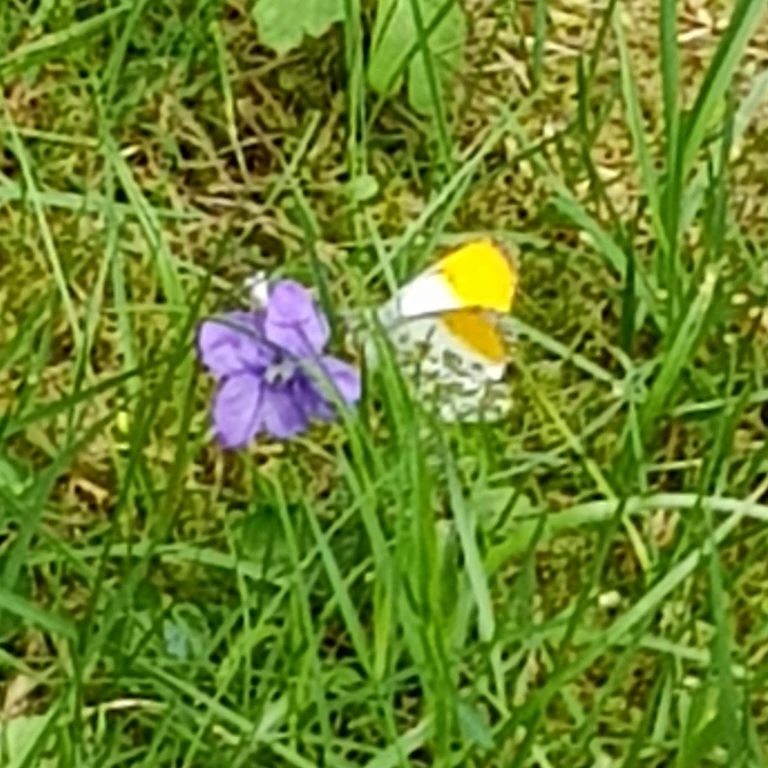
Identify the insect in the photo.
Anthocharis cardamines
